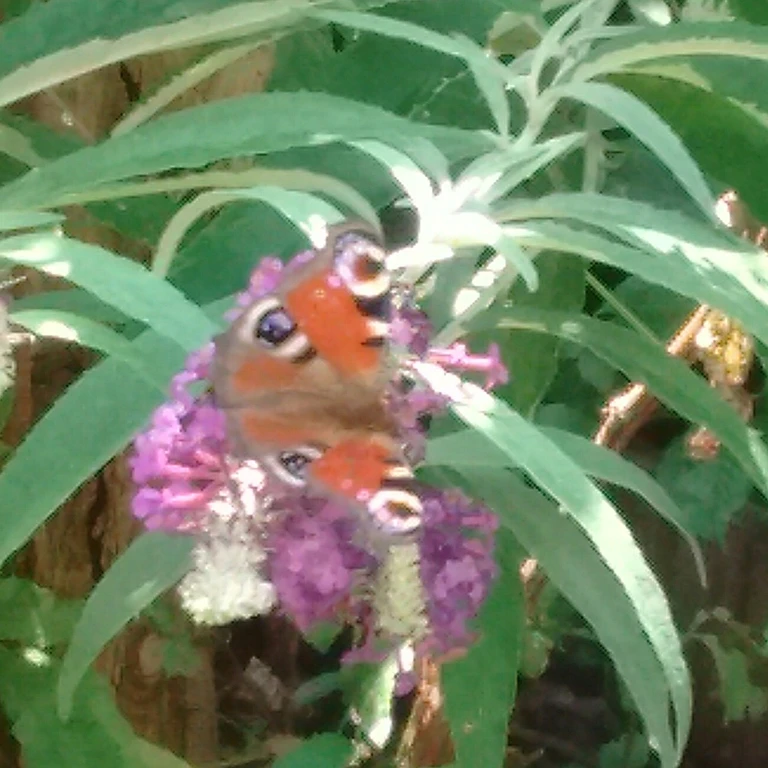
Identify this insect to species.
Aglais io
